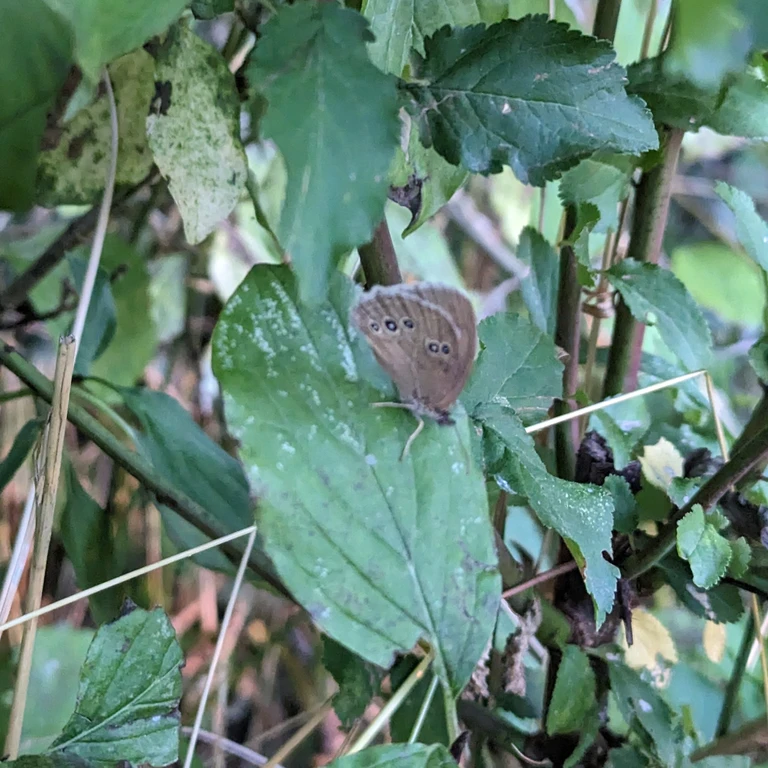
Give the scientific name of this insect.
Aphantopus hyperantus
